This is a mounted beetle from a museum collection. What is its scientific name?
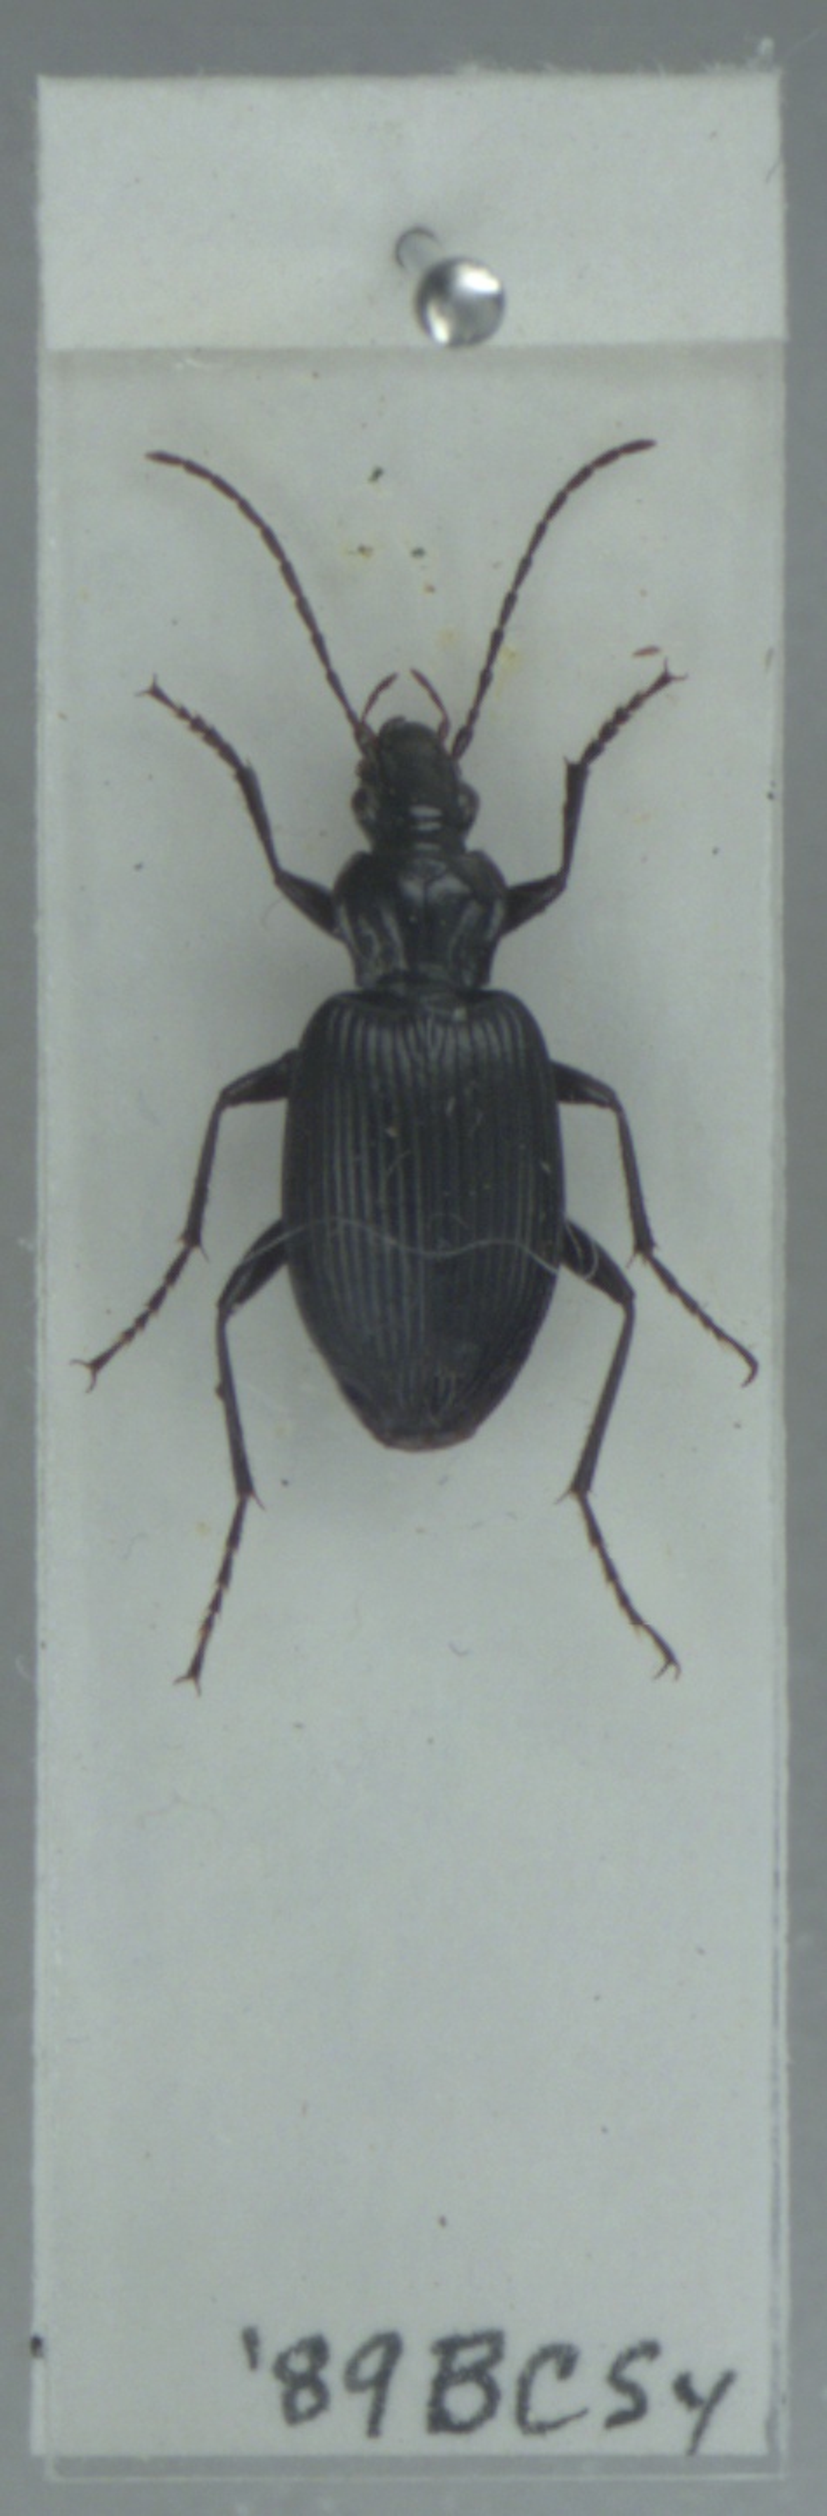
Platynus assimilis
